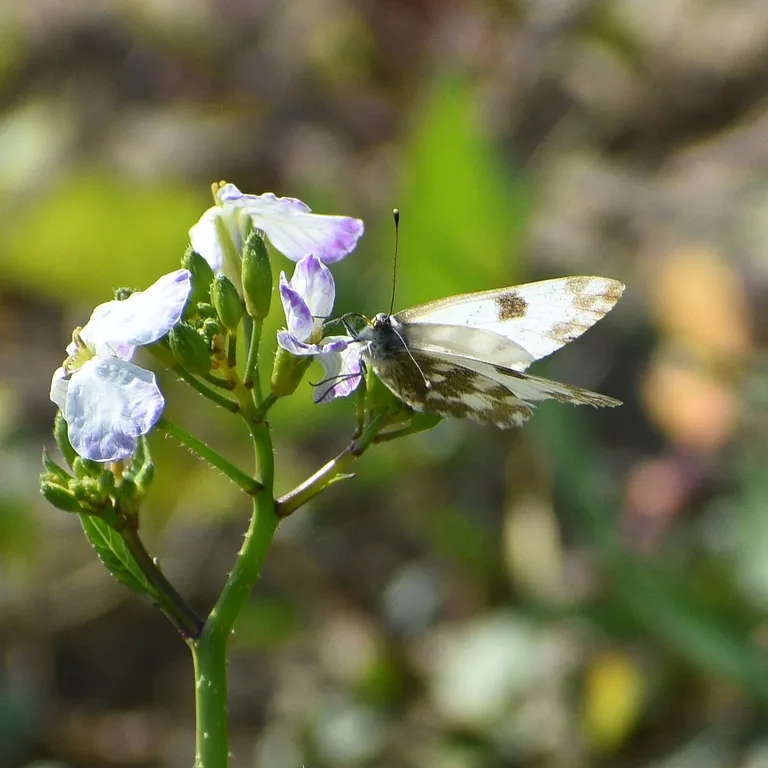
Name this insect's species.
Pontia edusa
